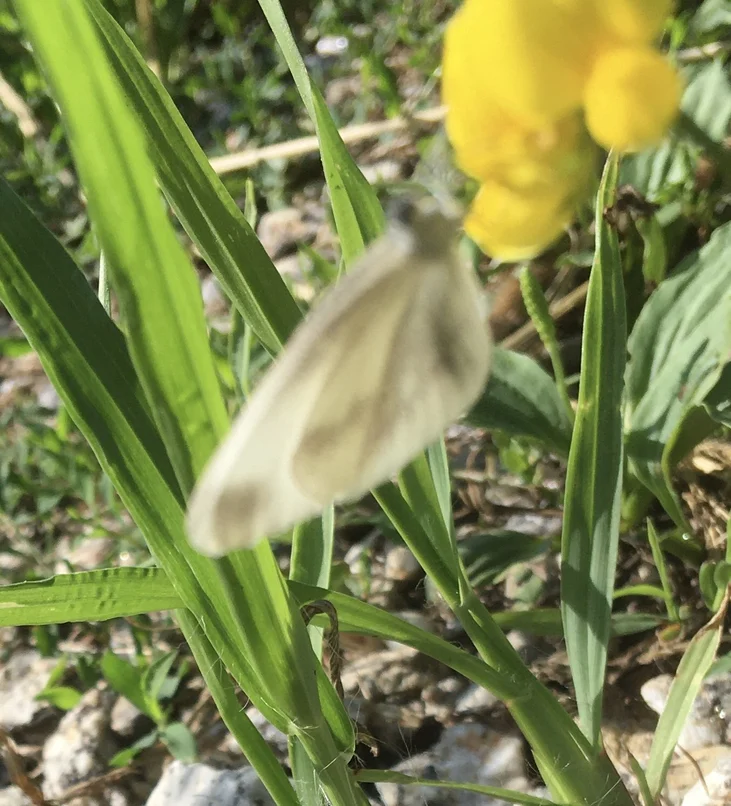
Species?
Leptidea sinapis/juvernica
